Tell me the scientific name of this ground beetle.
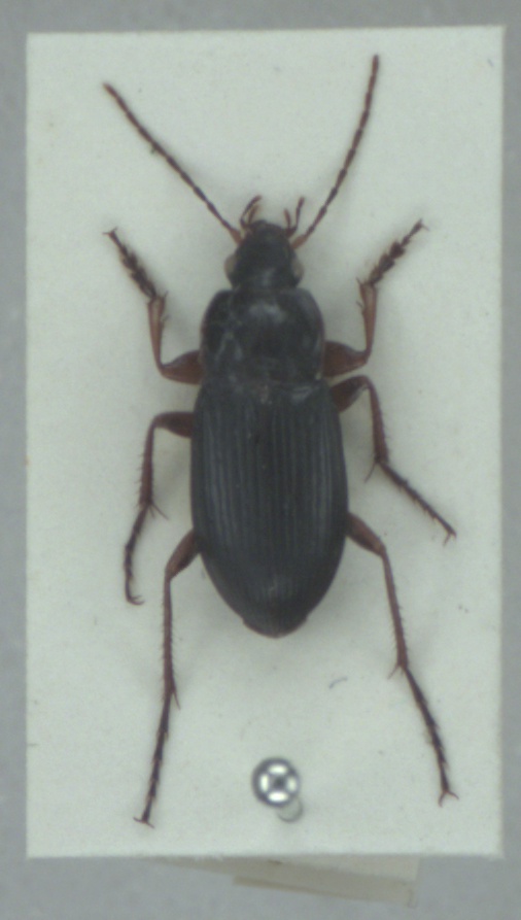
Calathus fuscipes
